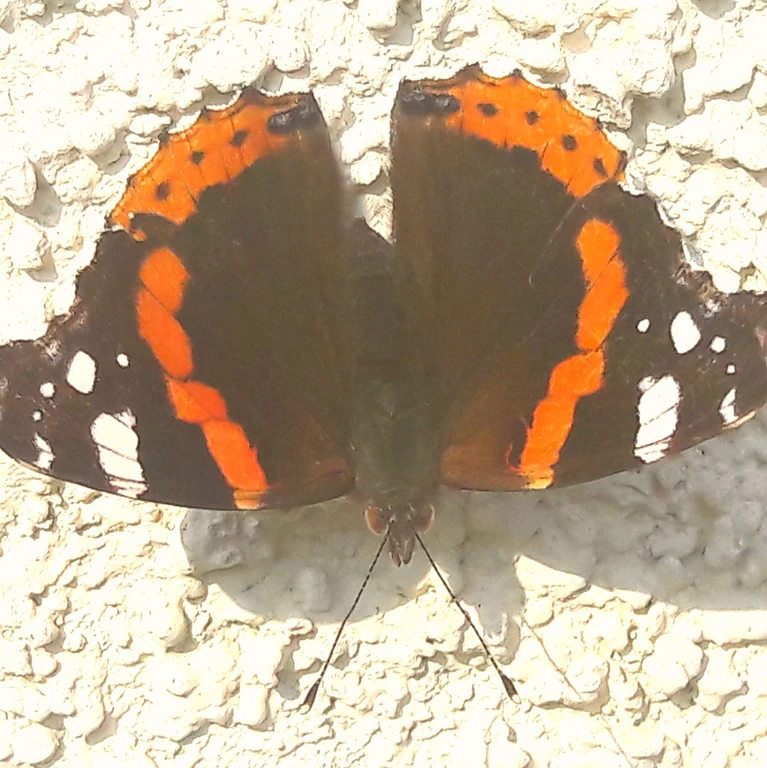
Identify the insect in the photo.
Vanessa atalanta
